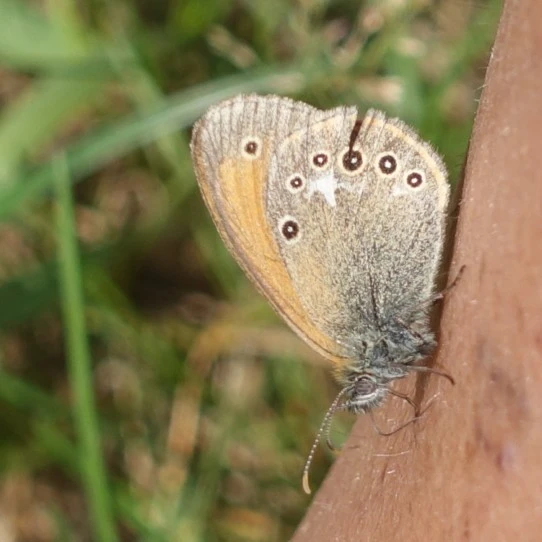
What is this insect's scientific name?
Coenonympha glycerion (also Coenonympha iphis)
